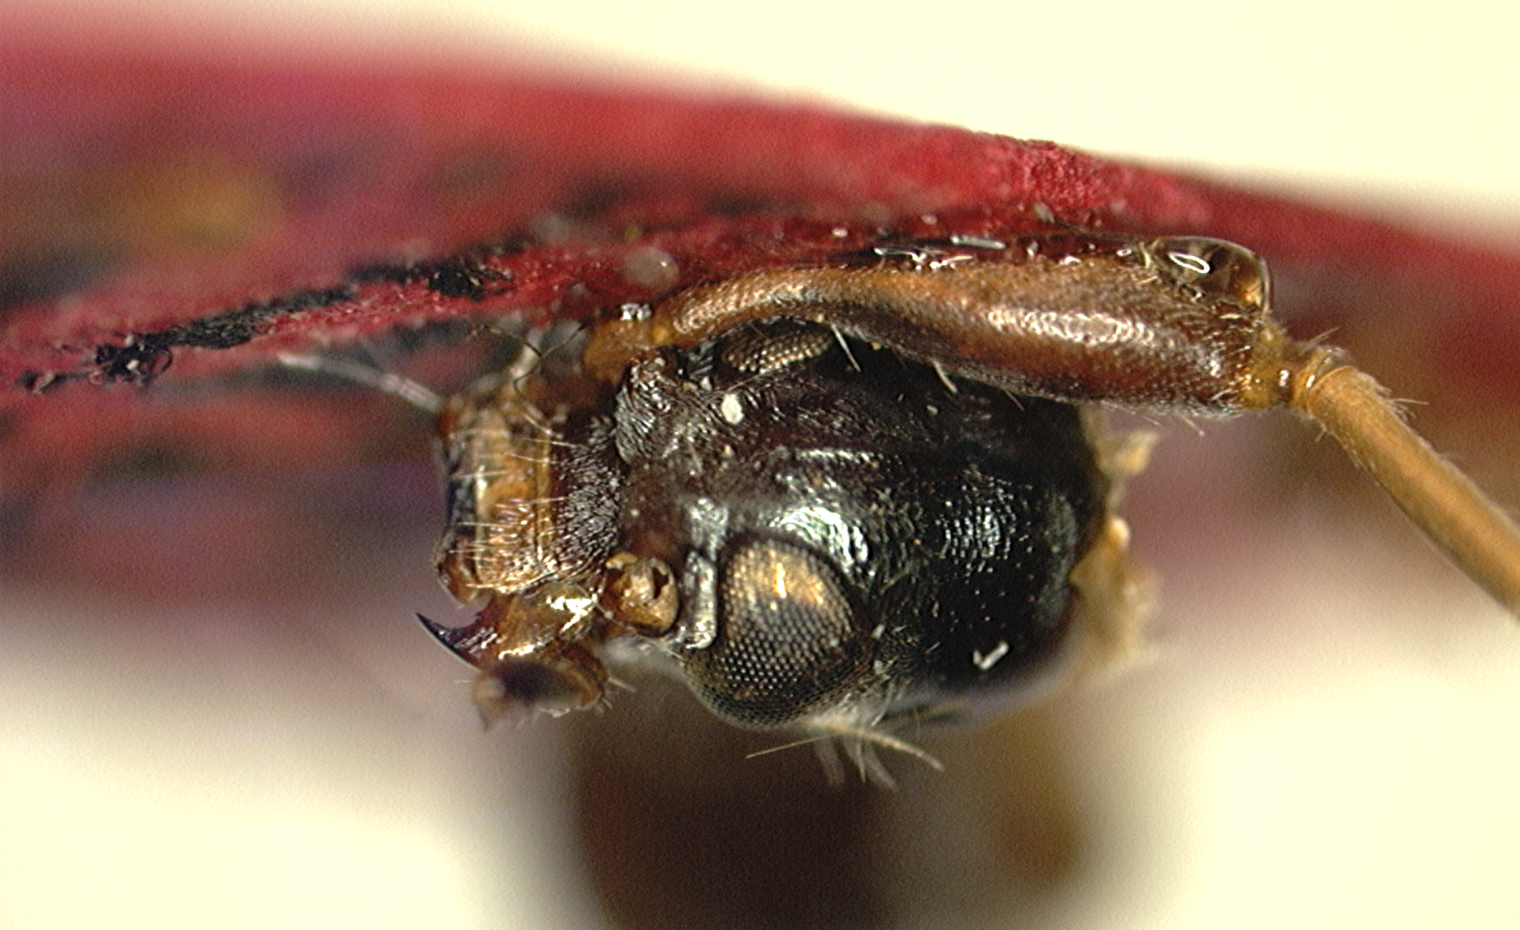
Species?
Noemia mindanaoensis
